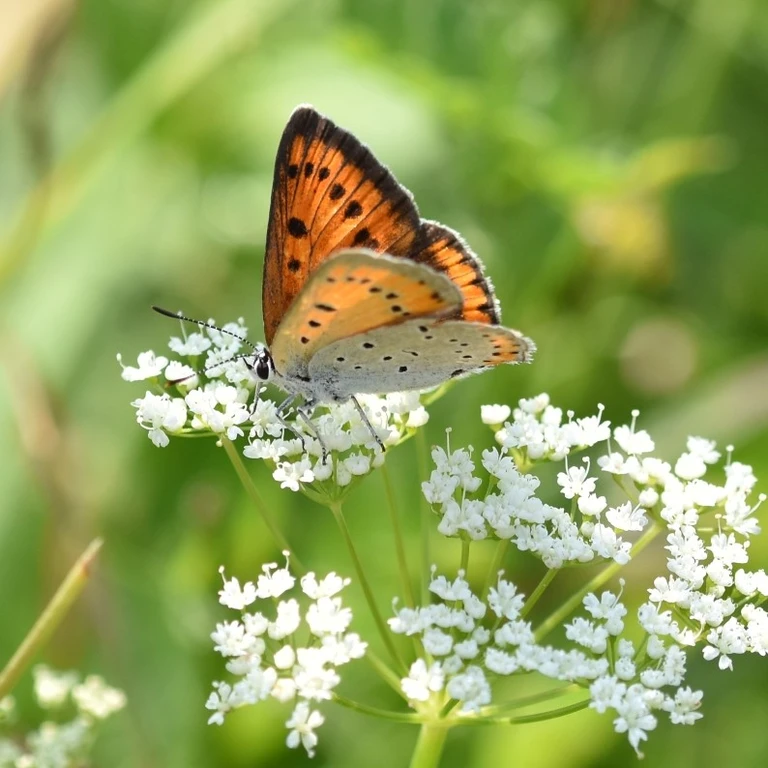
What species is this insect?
Lycaena dispar
